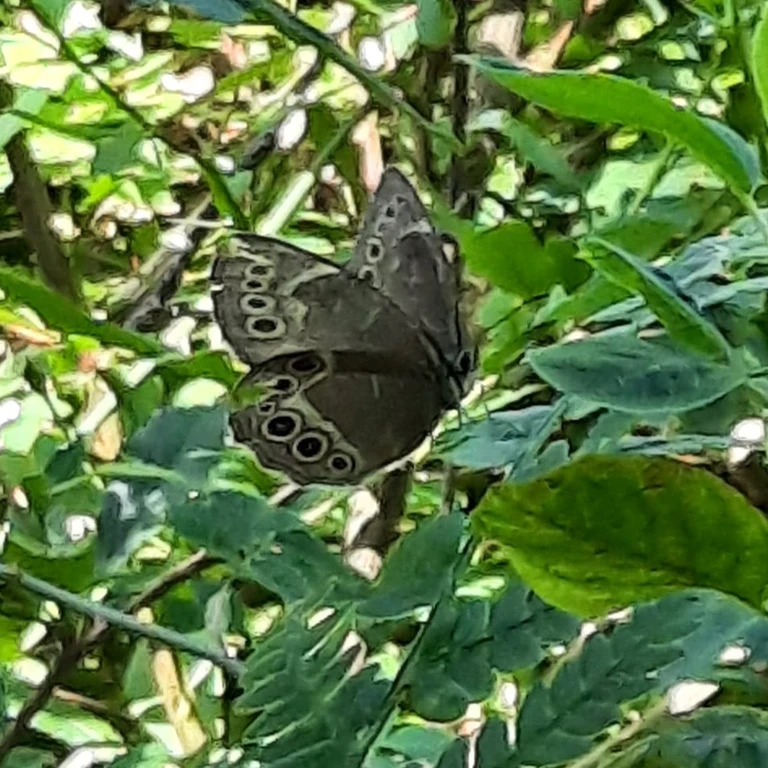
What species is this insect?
Lopinga achine (also Pararge achine)
